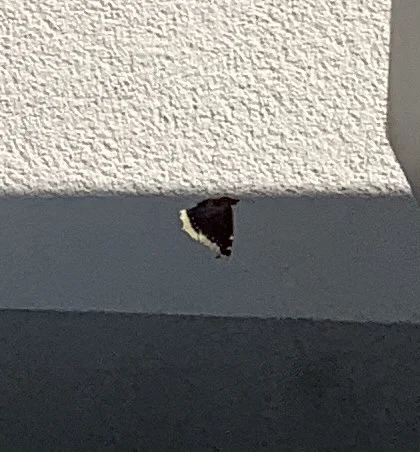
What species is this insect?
Nymphalis antiopa
